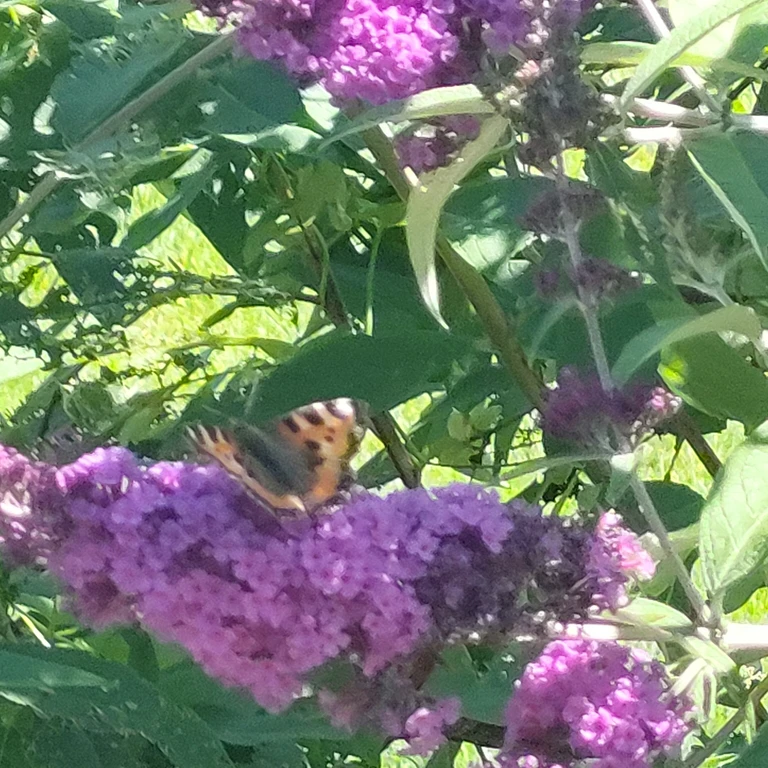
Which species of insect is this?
Aglais urticae
